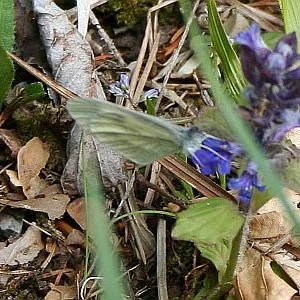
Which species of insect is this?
Leptidea sinapis/juvernica
